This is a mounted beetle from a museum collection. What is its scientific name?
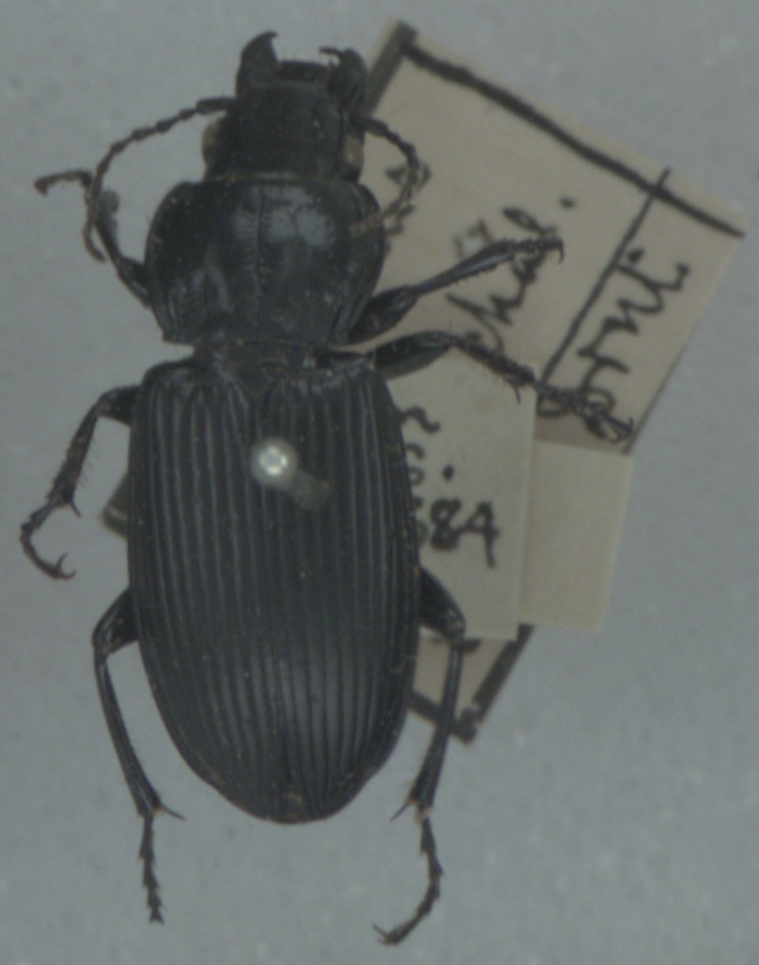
Pterostichus melanarius
